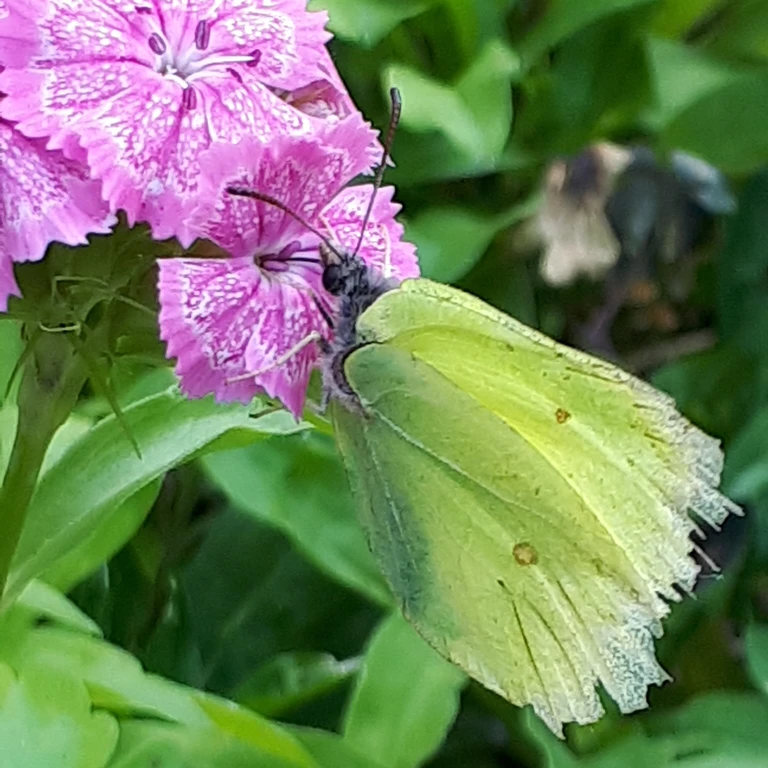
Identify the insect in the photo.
Gonepteryx rhamni
